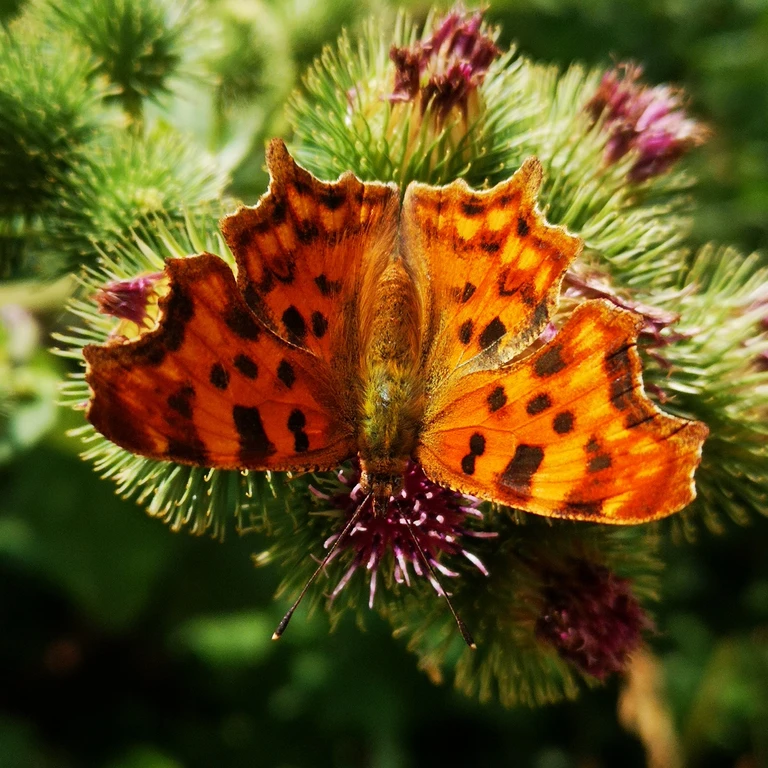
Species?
Polygonia c-album
